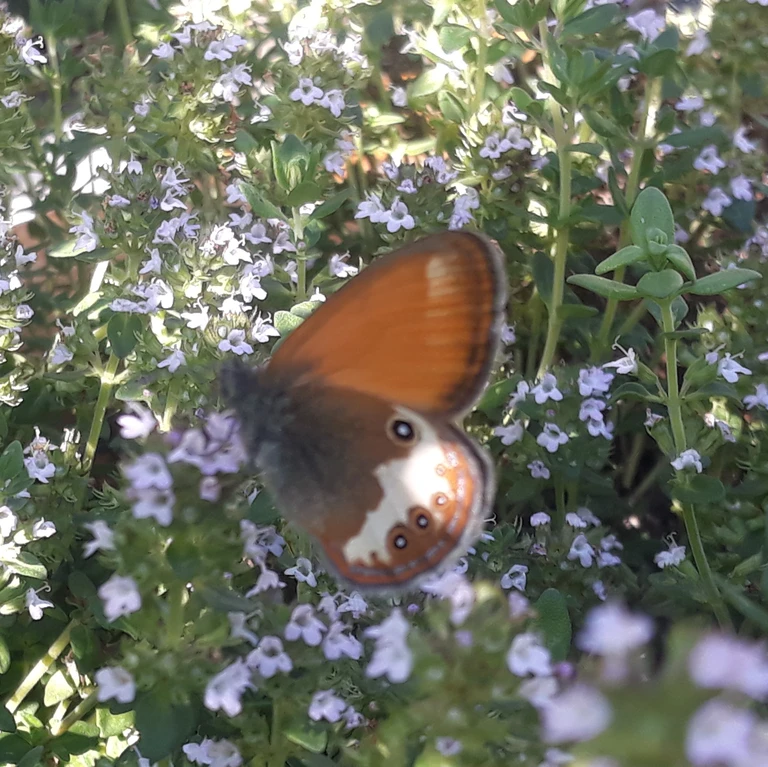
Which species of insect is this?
Coenonympha arcania
